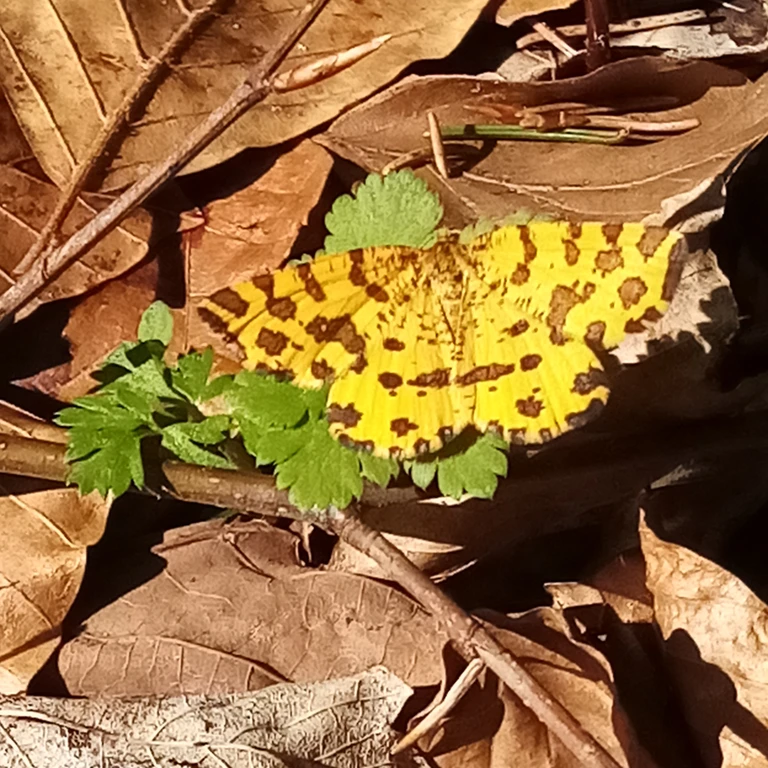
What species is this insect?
Pseudopanthera macularia
